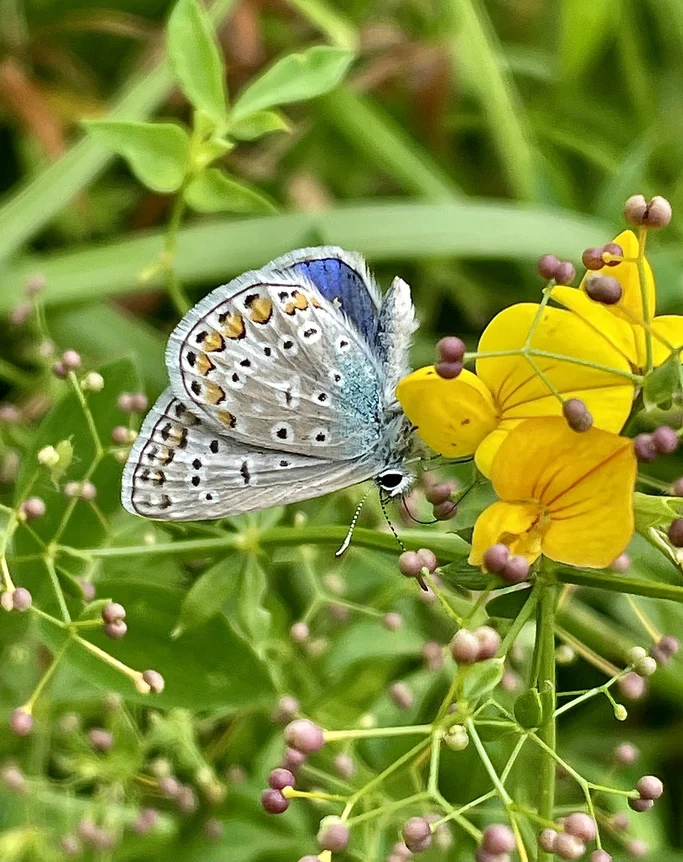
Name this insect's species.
Polyommatus icarus
